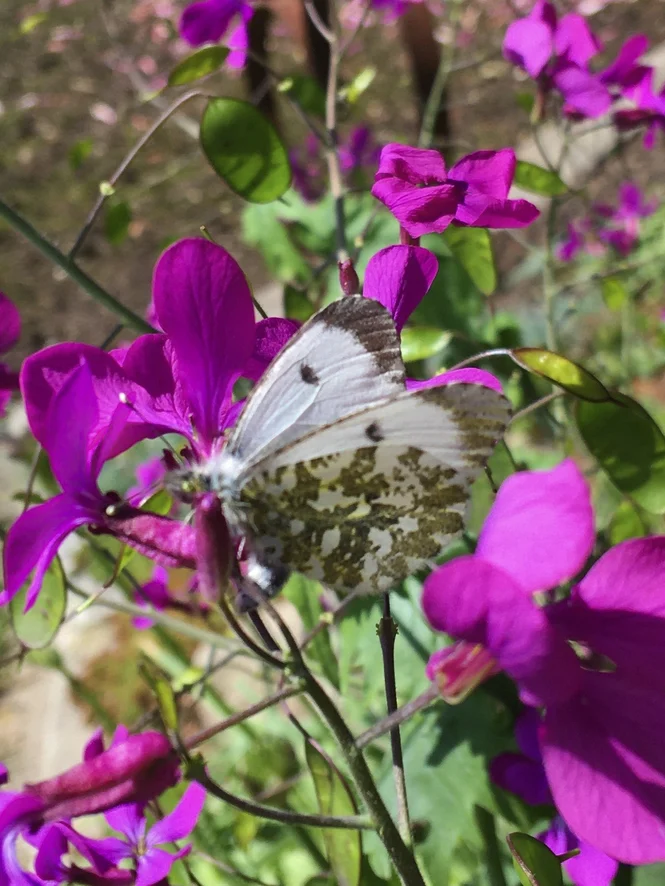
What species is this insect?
Anthocharis cardamines
